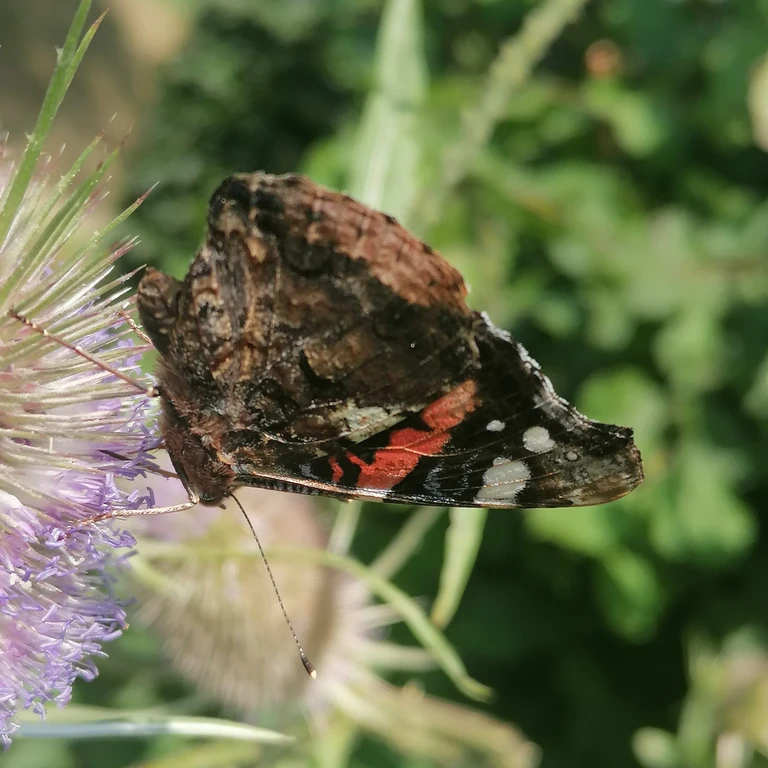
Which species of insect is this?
Vanessa atalanta
